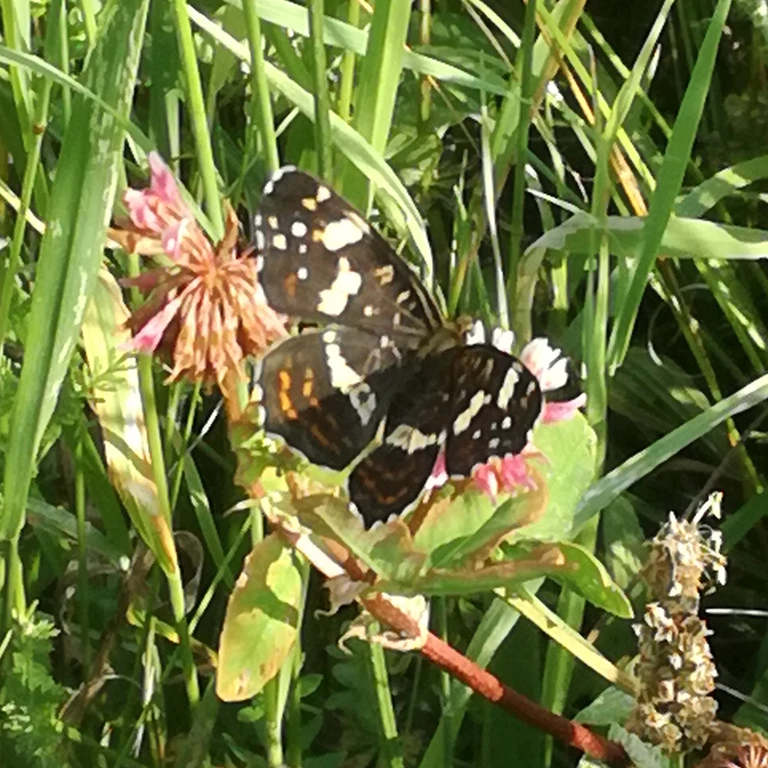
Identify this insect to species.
Araschnia levana
